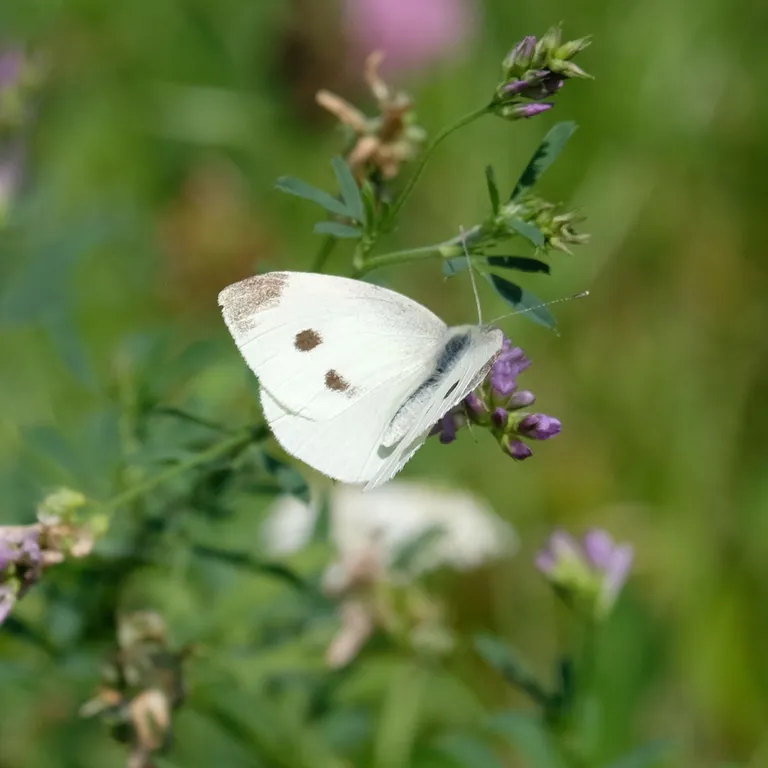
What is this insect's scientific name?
Pieris rapae
